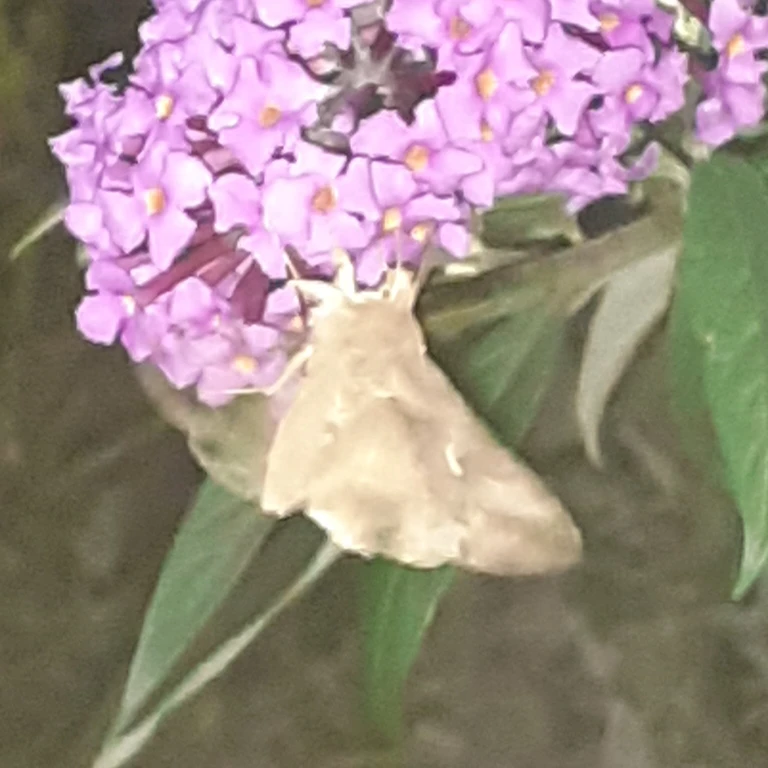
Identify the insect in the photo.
Autographa gamma
